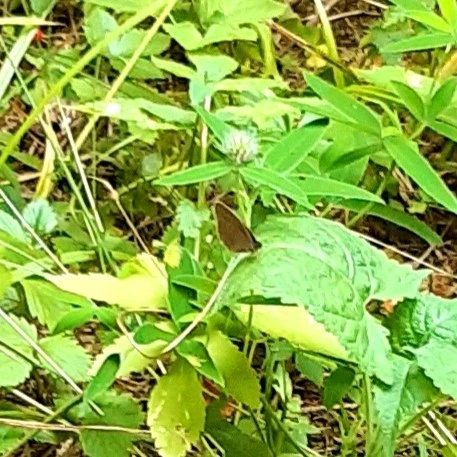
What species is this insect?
Aphantopus hyperantus
